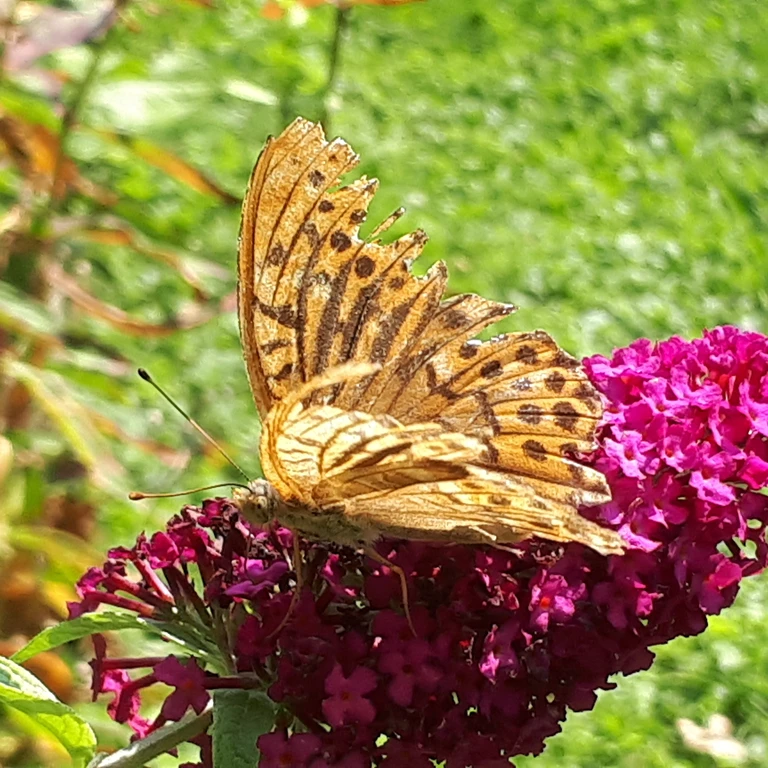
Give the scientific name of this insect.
Argynnis paphia
